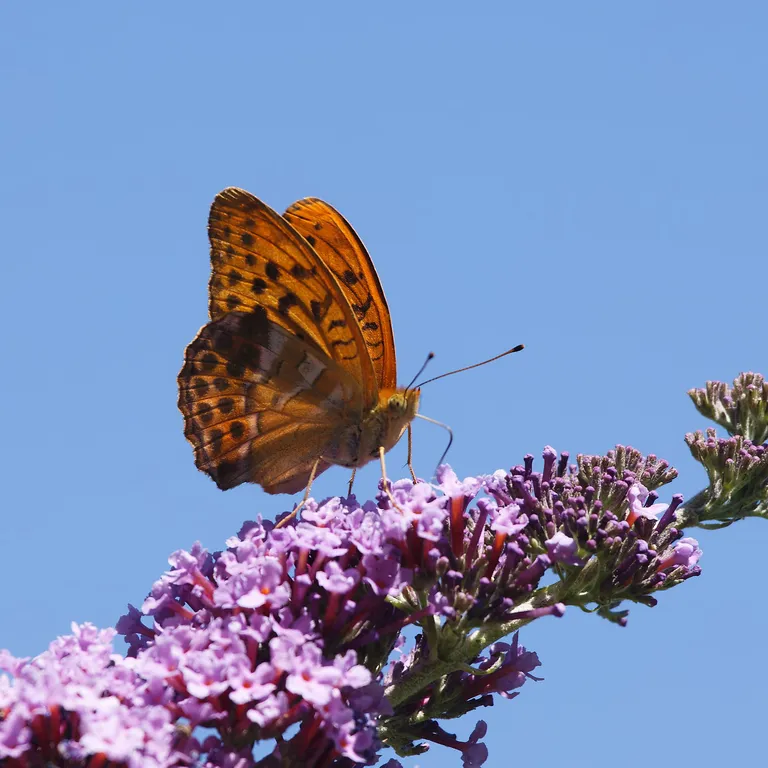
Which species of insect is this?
Argynnis paphia
